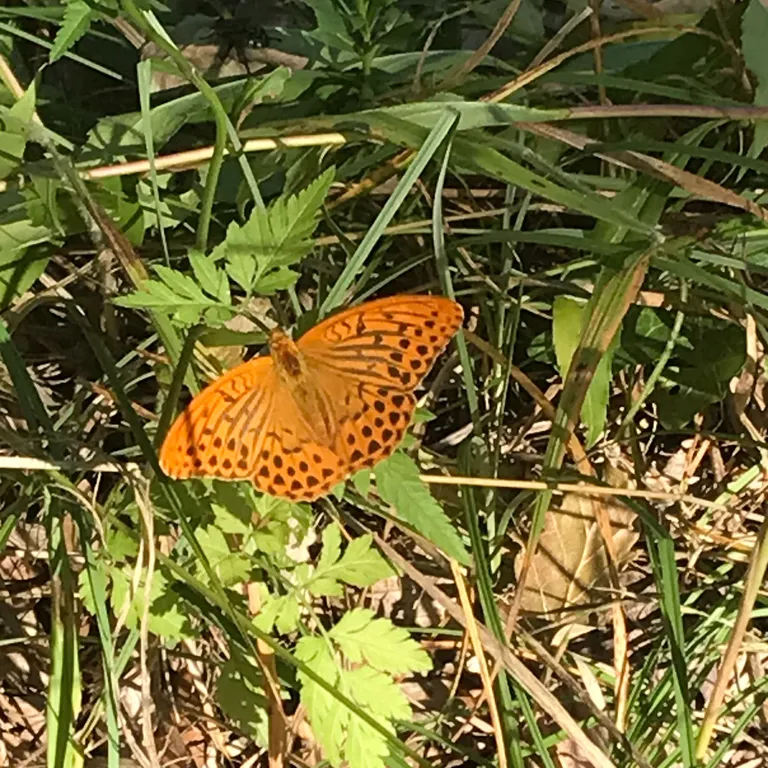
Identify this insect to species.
Argynnis paphia
